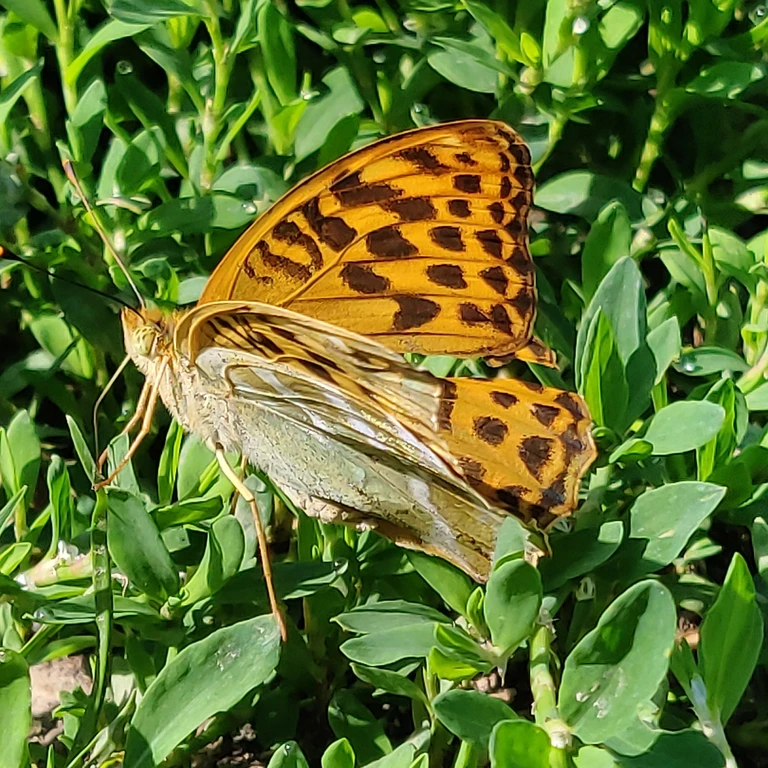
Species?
Argynnis paphia
